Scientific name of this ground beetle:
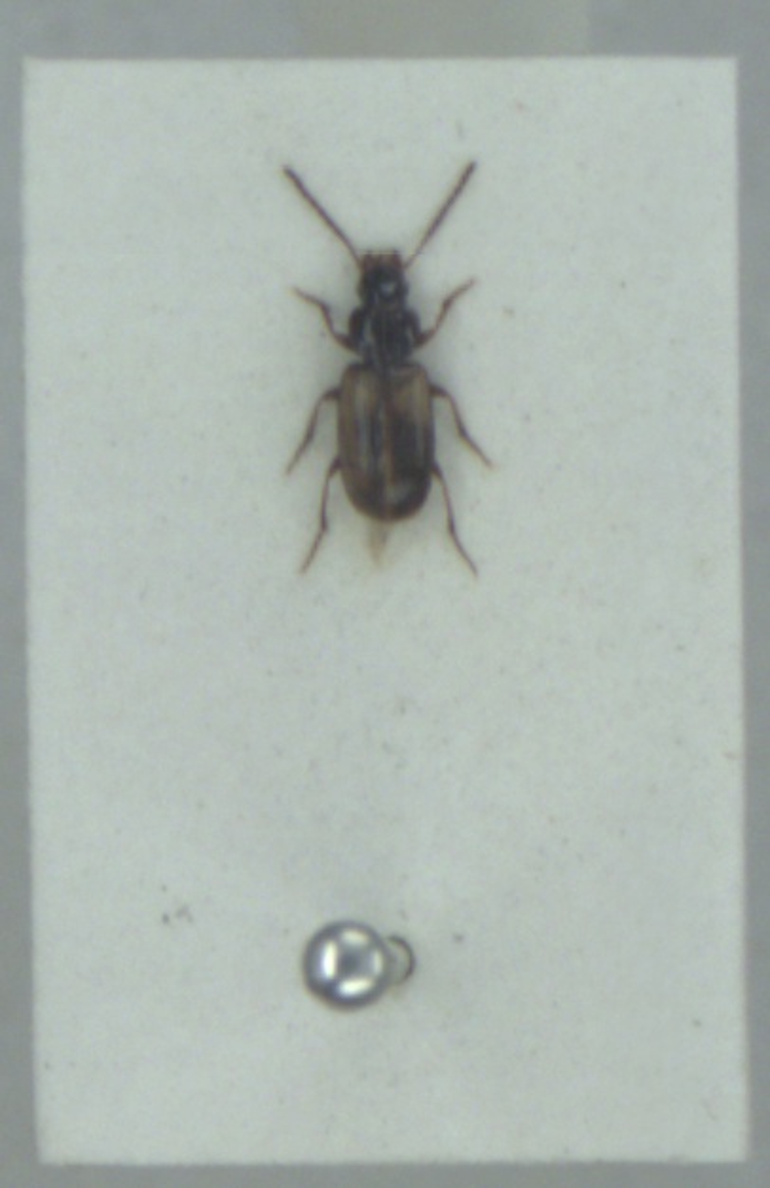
Acupalpus meridianus
